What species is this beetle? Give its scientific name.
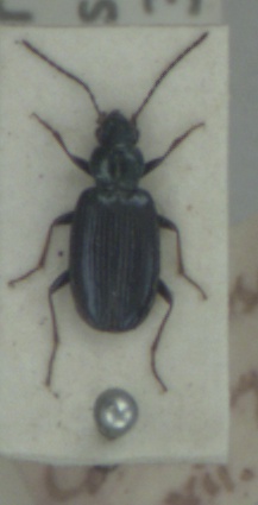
Bembidion atrocaeruleum
